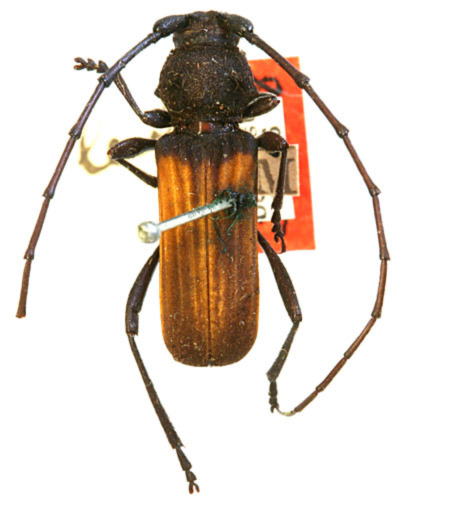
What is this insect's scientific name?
Tragidion coquus
